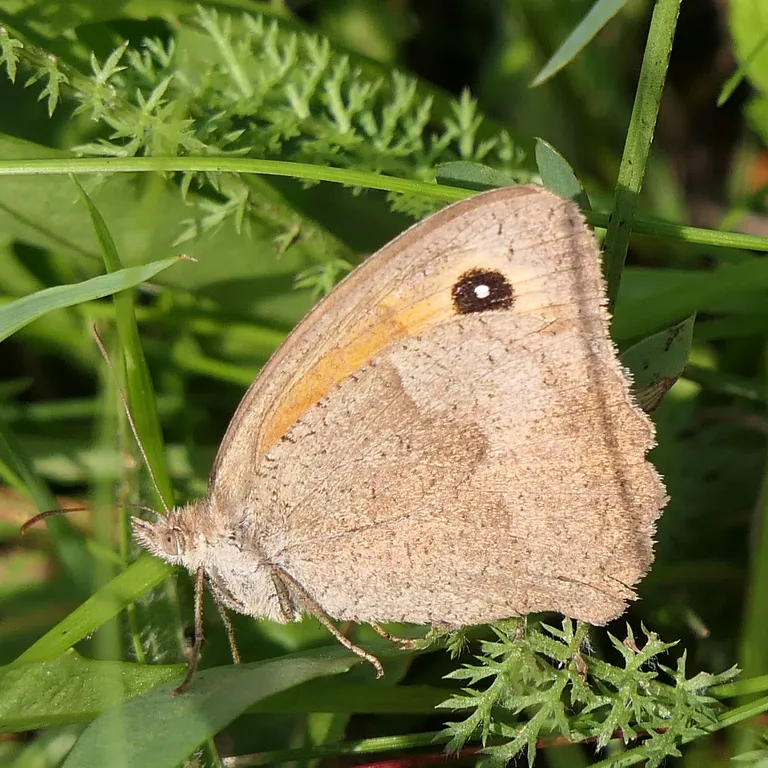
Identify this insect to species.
Maniola jurtina
